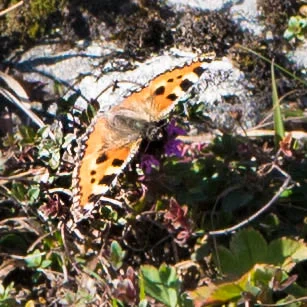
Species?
Aglais urticae
